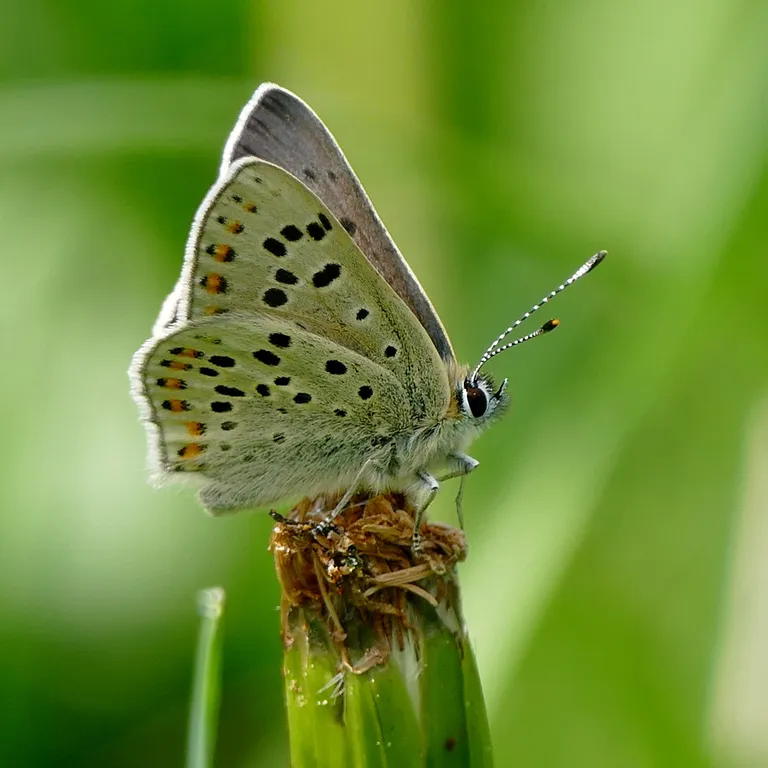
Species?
Lycaena tityrus (also Loweia tityrus)
